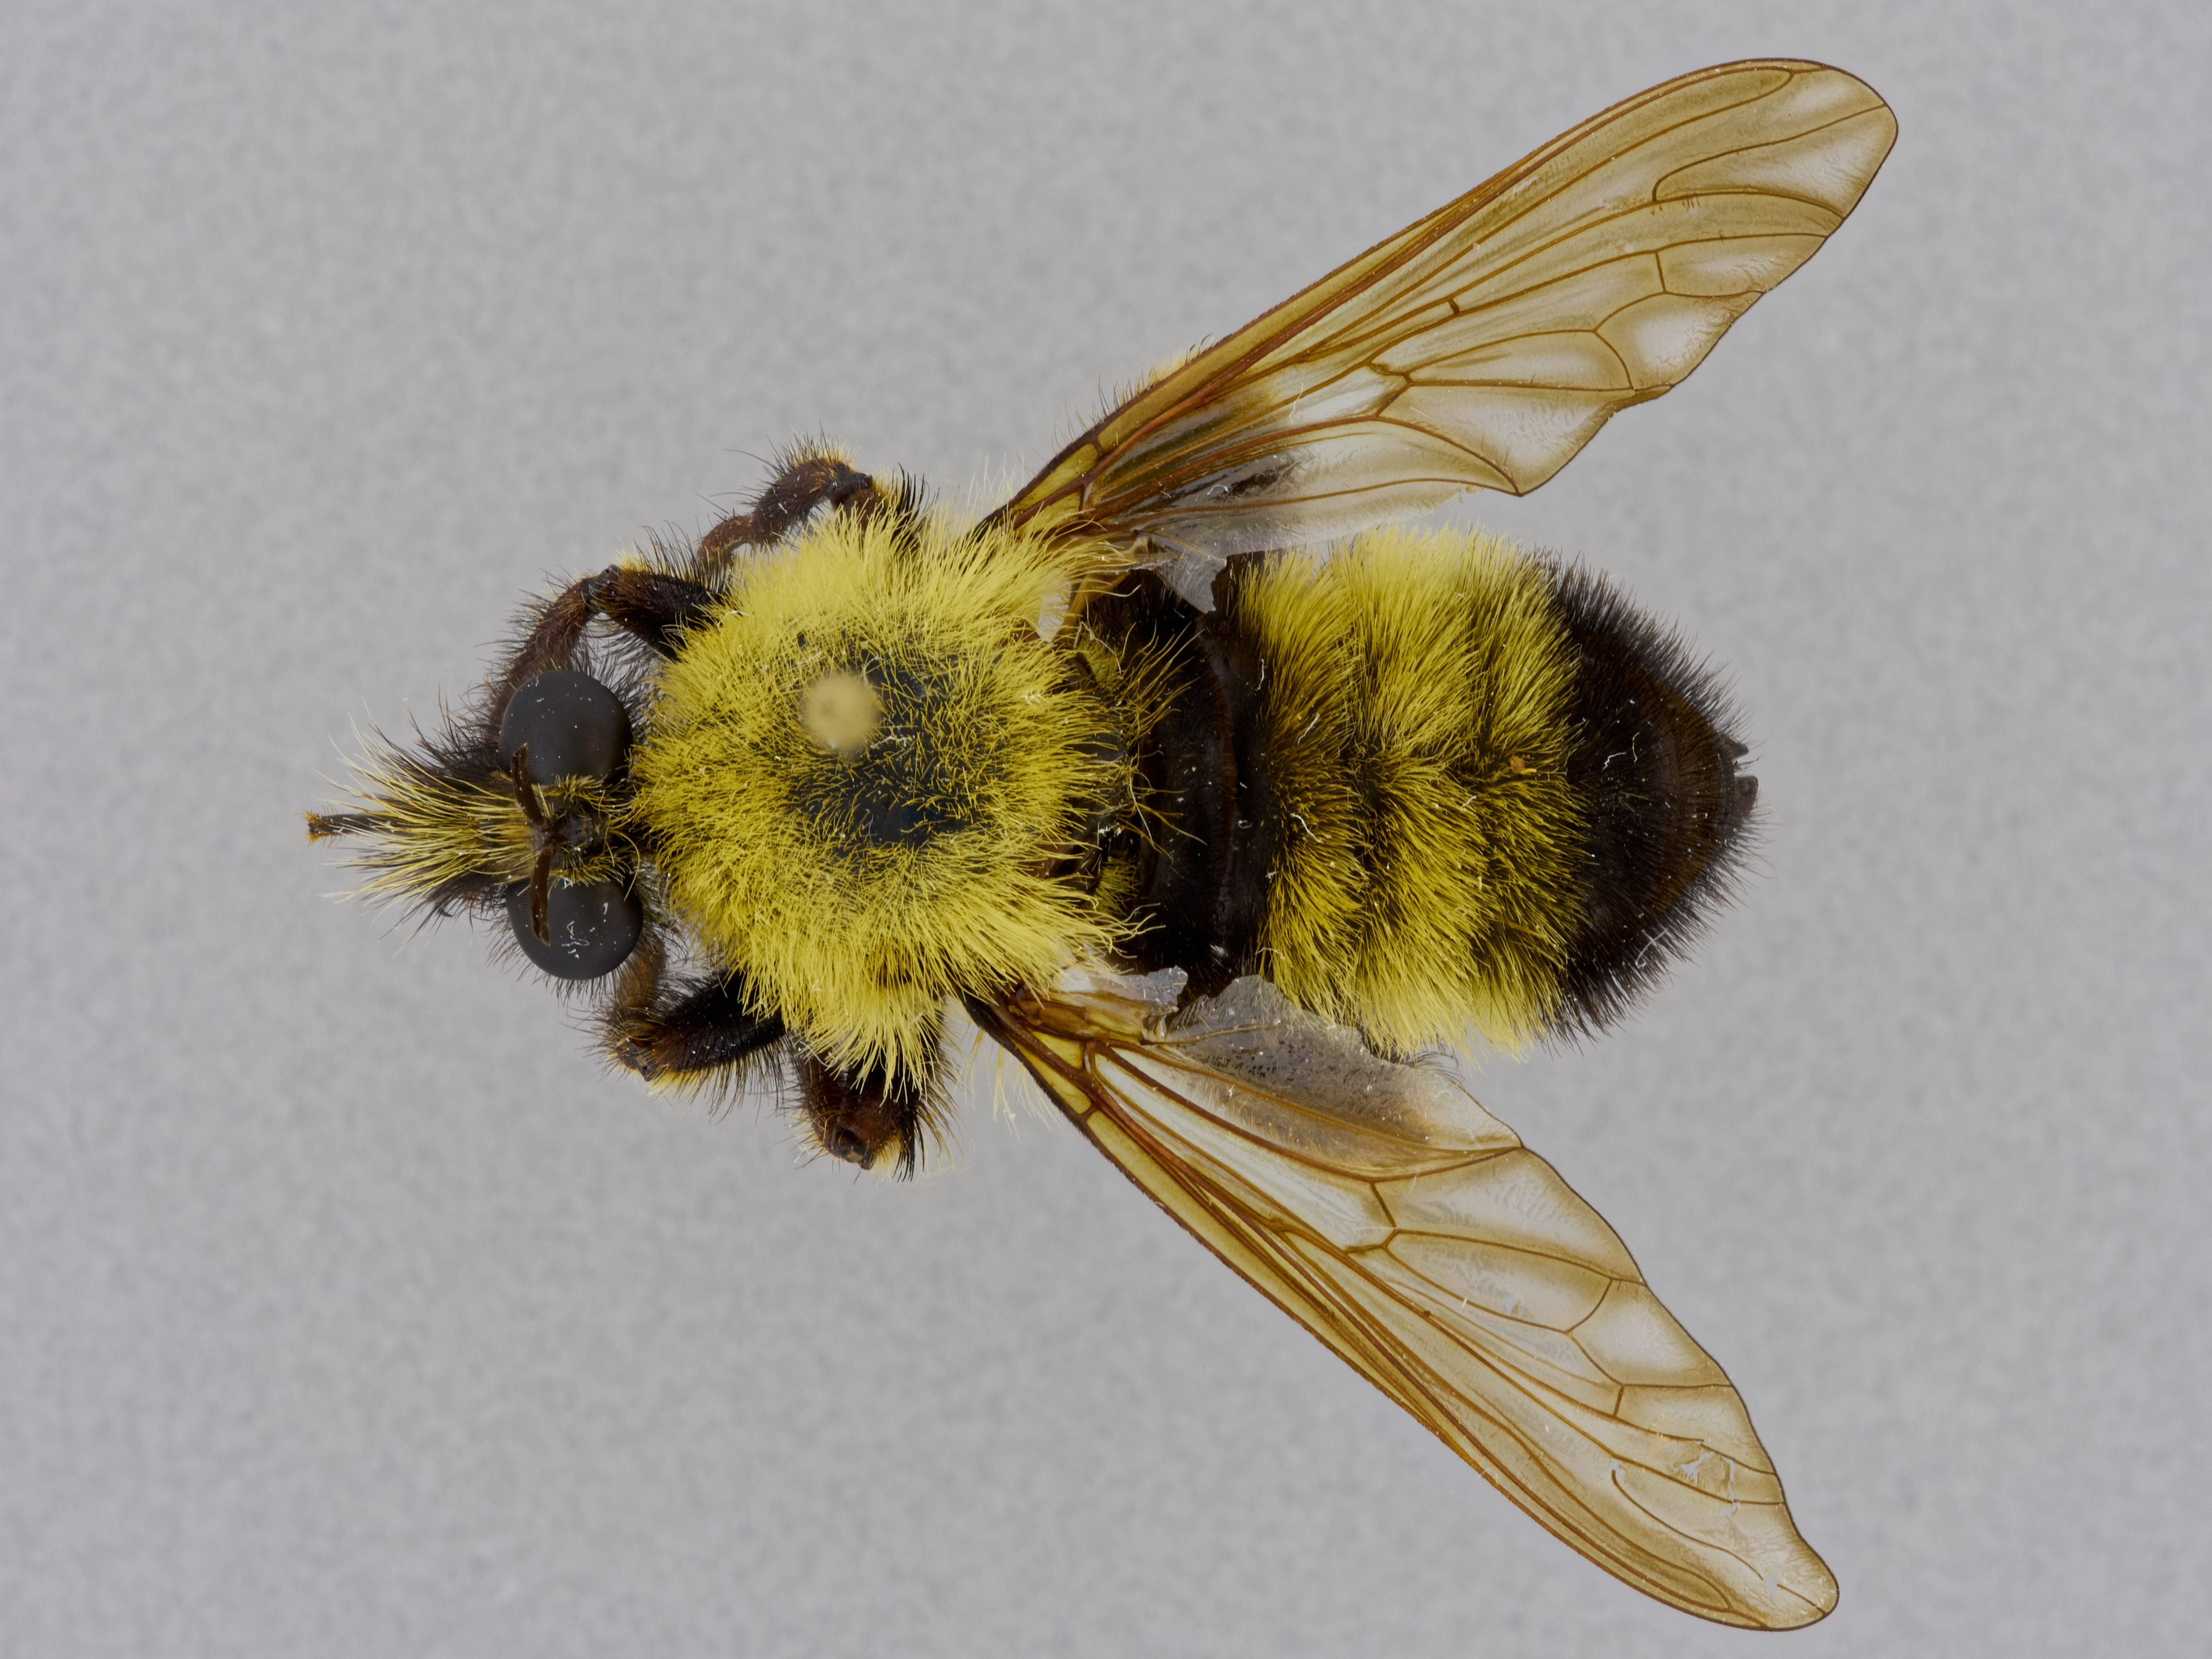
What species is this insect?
Laphria thoracica
